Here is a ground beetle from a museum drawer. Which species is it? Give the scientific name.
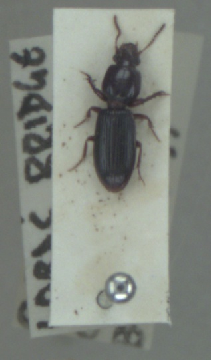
Clivina fossor
